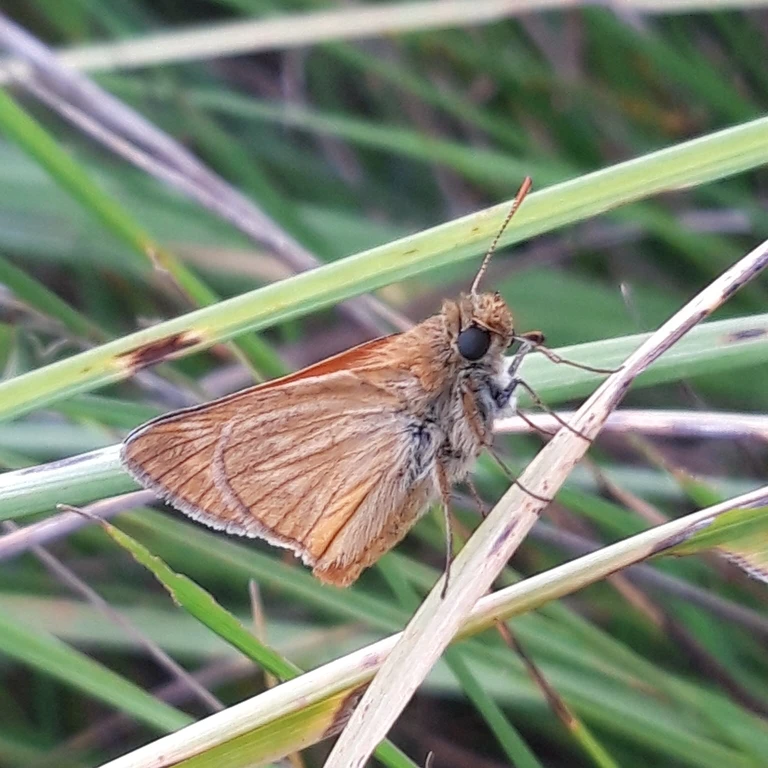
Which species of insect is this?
Ochlodes sylvanus (also Ochlodes venata)
